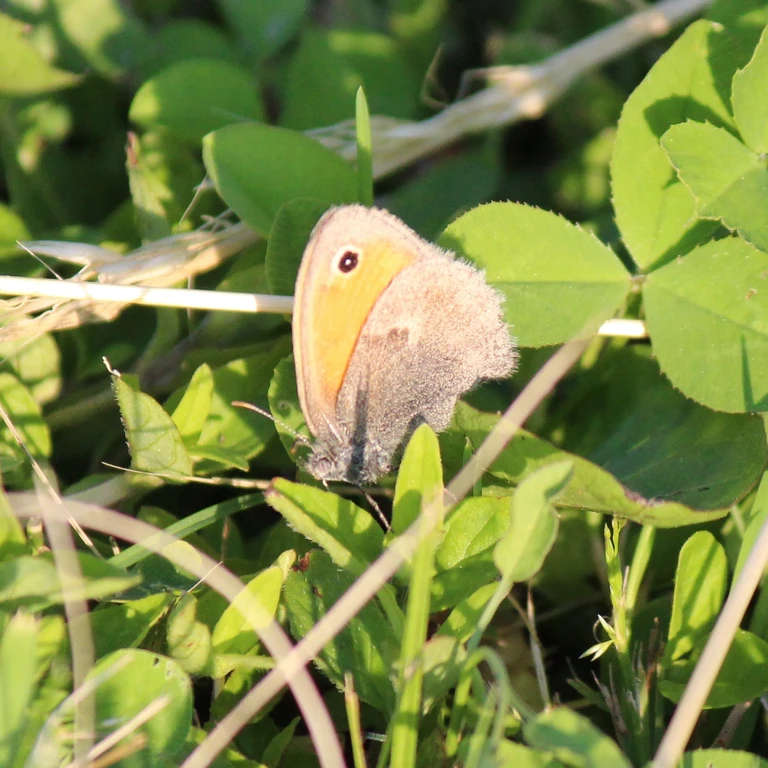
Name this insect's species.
Coenonympha pamphilus
